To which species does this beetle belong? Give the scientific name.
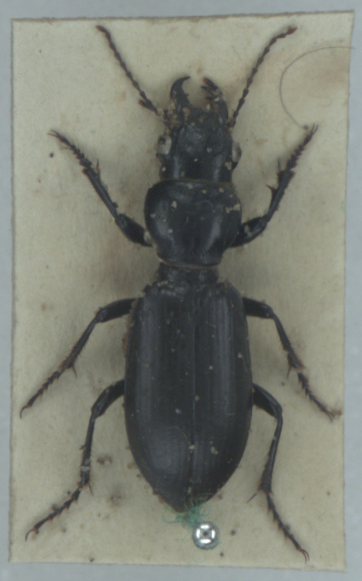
Broscus cephalotes
